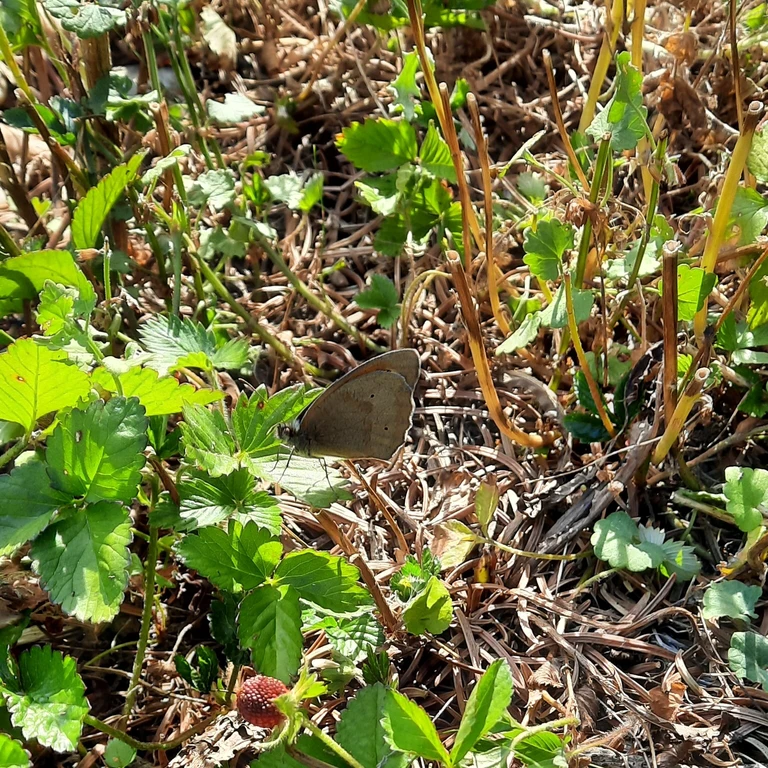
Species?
Maniola jurtina
